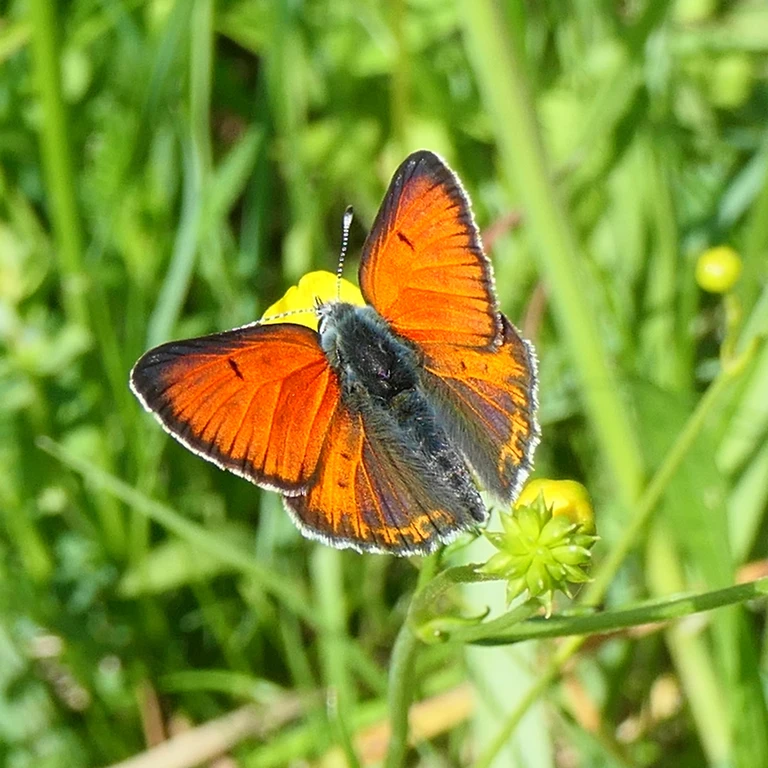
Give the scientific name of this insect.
Lycaena hippothoe (also Palaeochrysophanus hippothoe)
